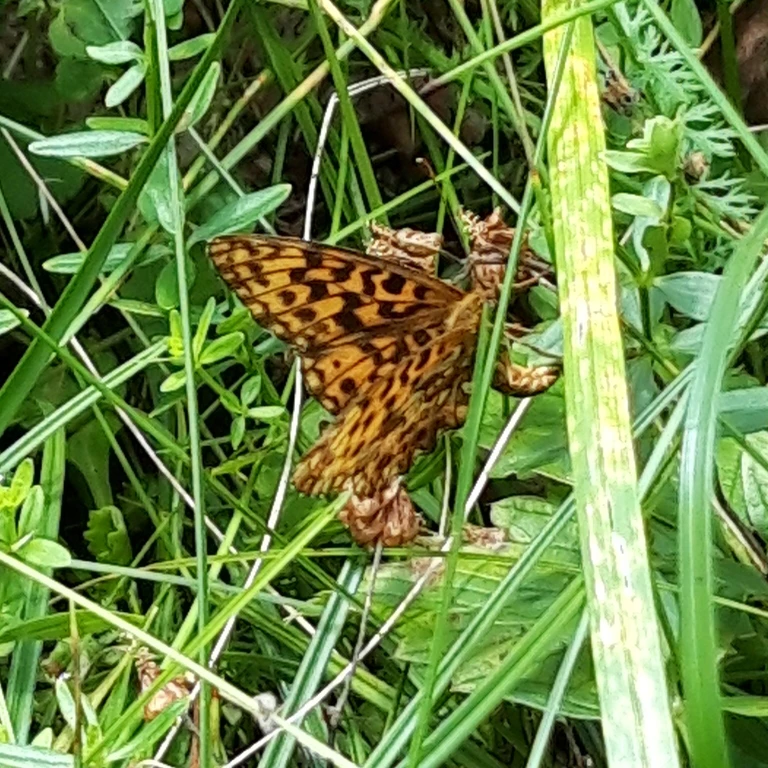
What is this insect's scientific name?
Boloria dia
